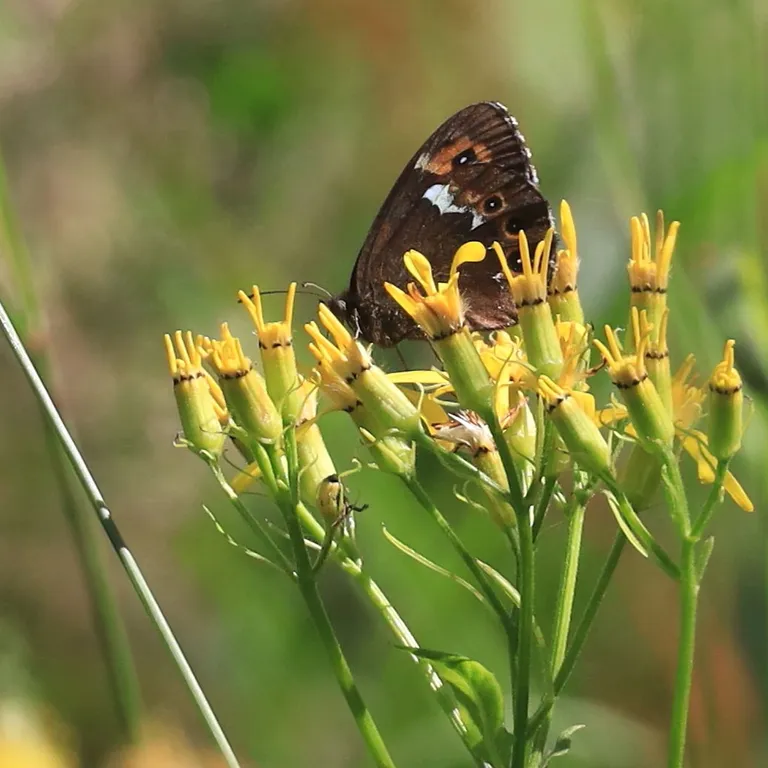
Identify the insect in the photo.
Erebia ligea
